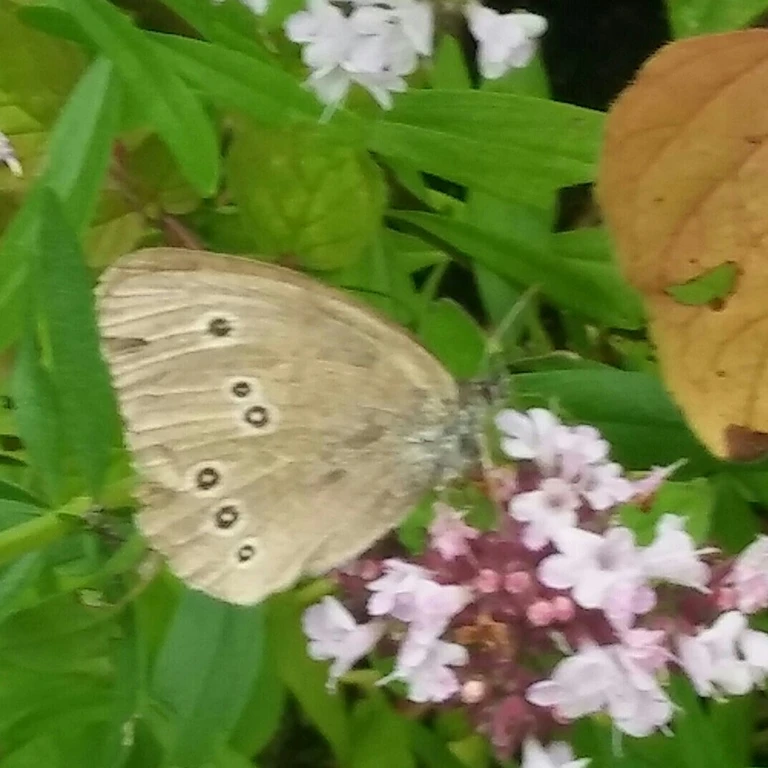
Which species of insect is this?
Aphantopus hyperantus
